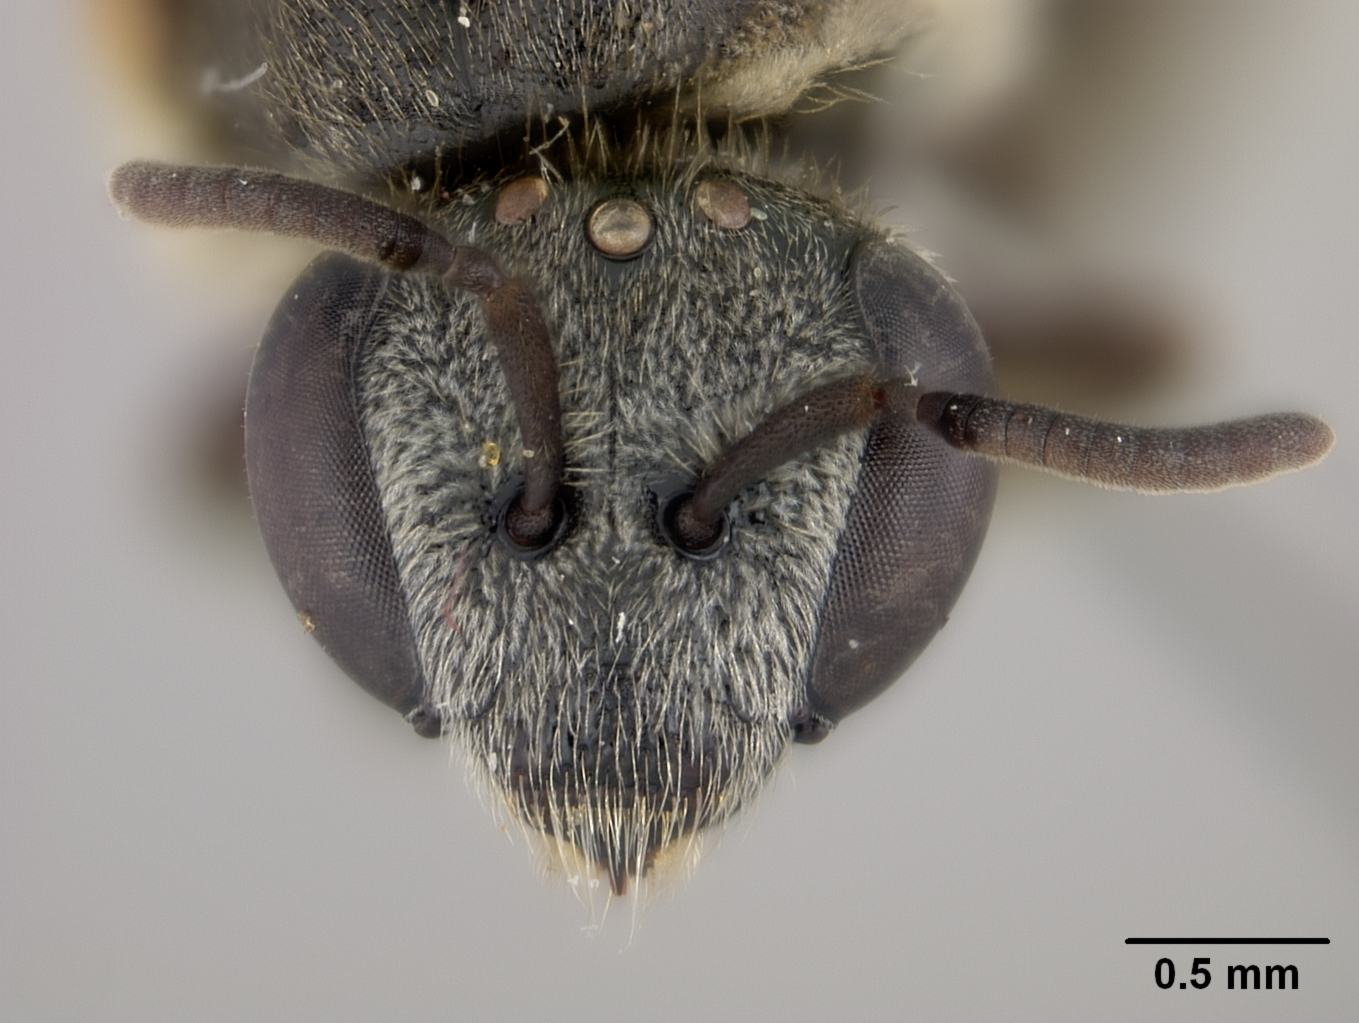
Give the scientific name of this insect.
Lasioglossum cuniculoides
